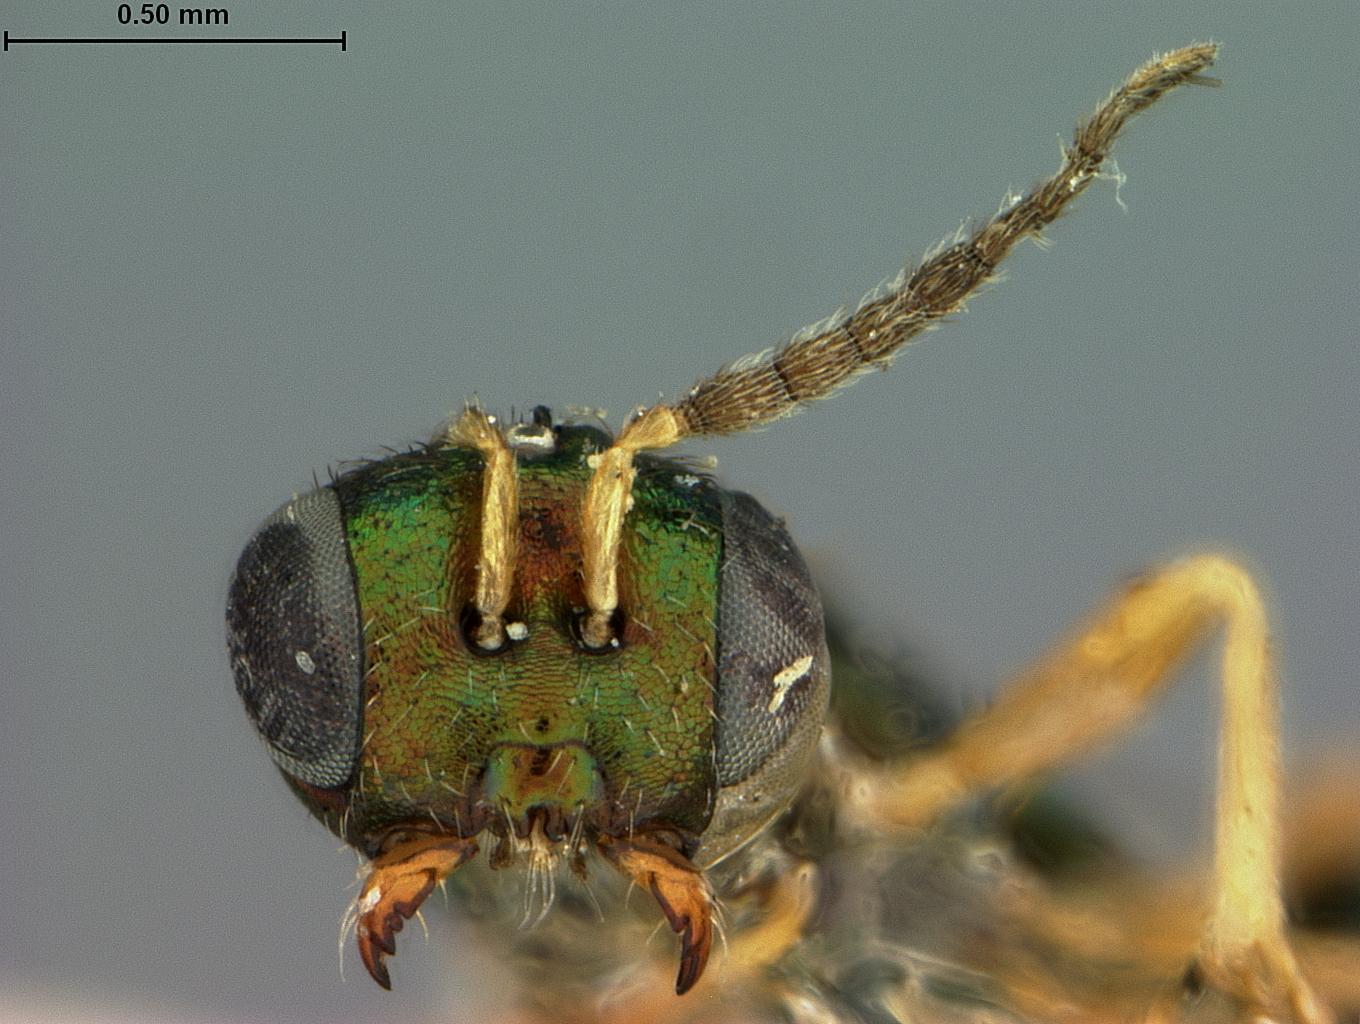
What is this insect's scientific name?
Stictomischus auratus
